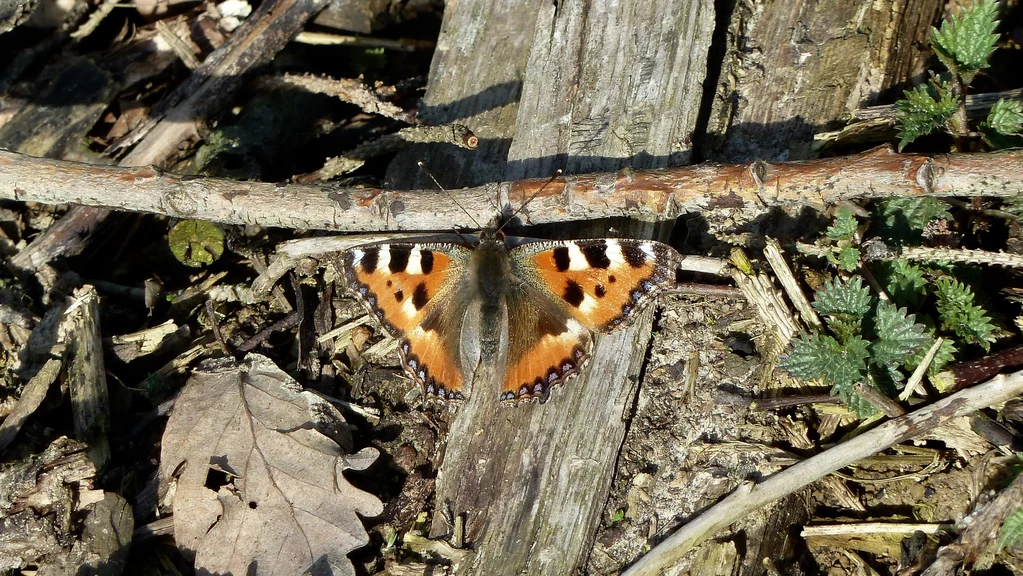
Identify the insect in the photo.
Aglais urticae
